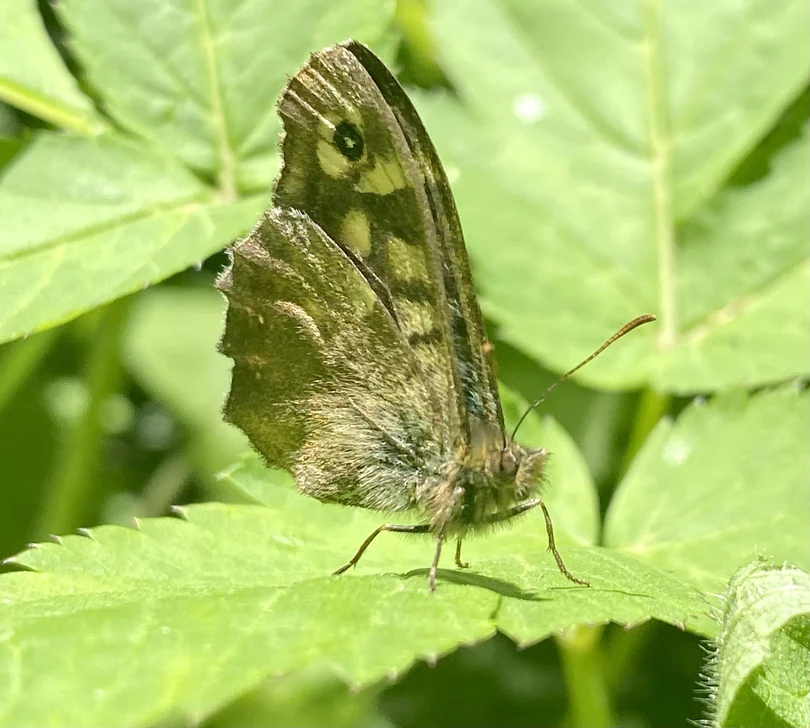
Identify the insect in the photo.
Pararge aegeria
